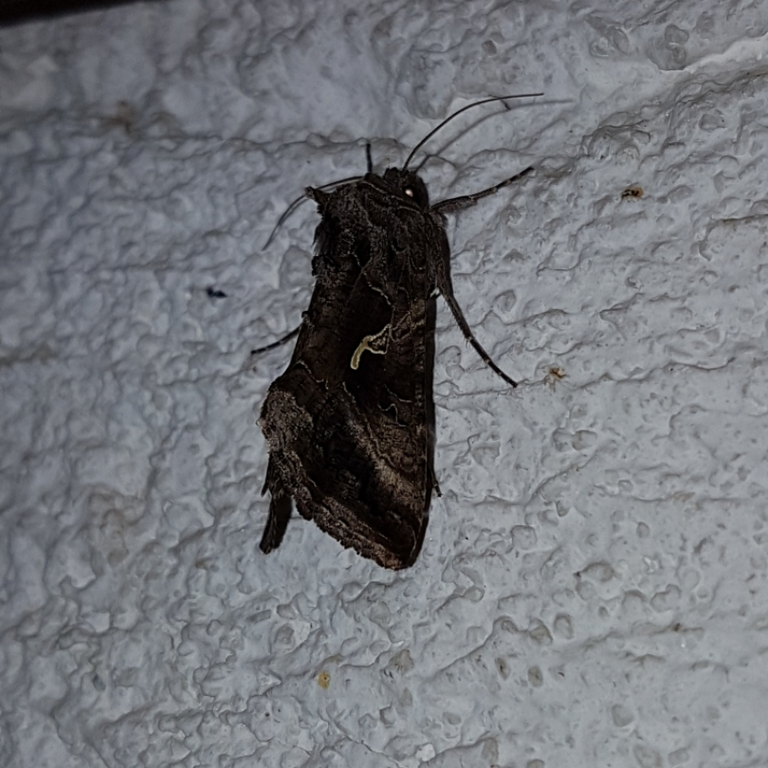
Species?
Autographa gamma
